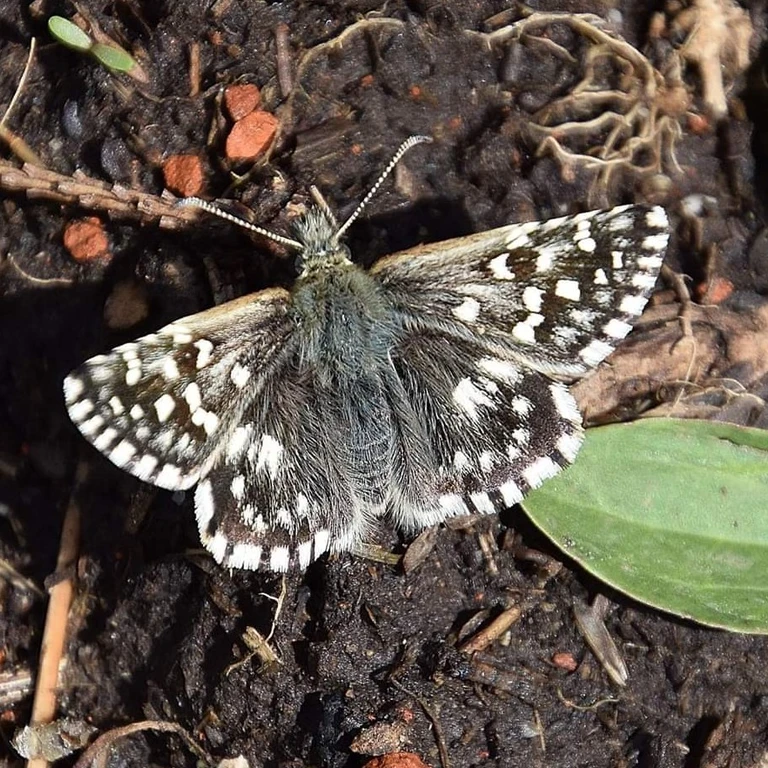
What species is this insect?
Pyrgus malvae
